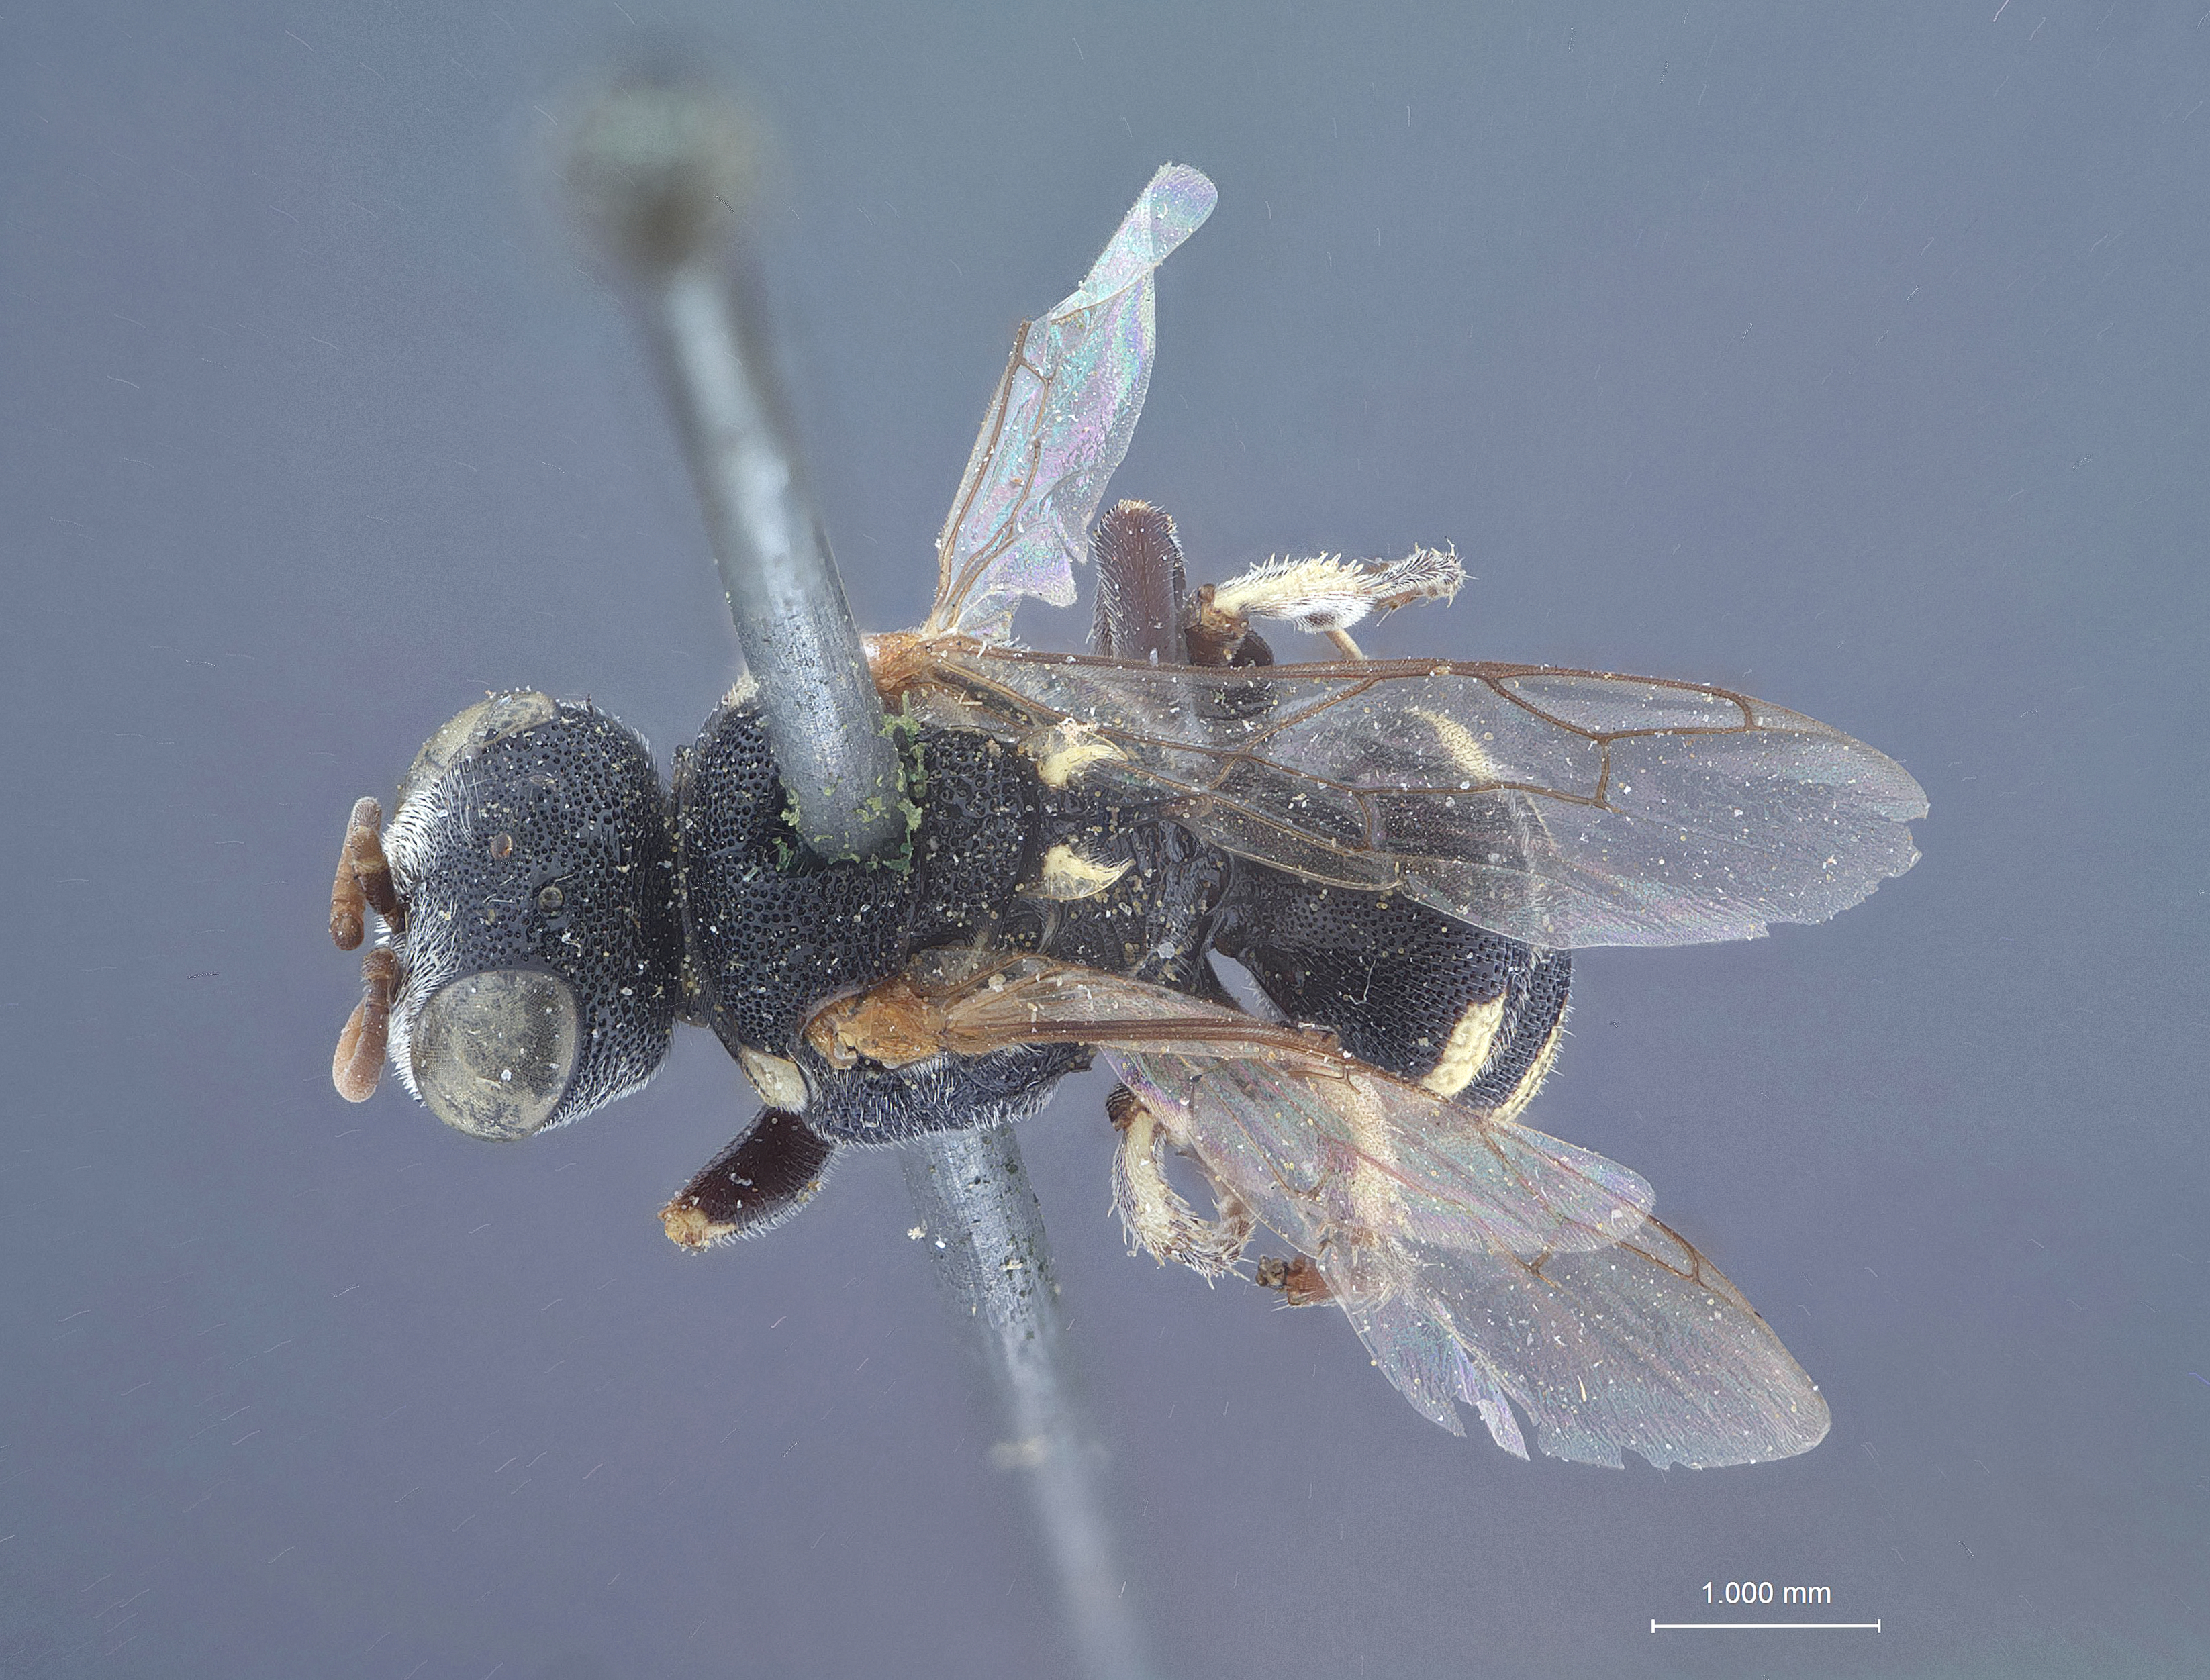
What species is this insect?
Oxybelus rejectus
